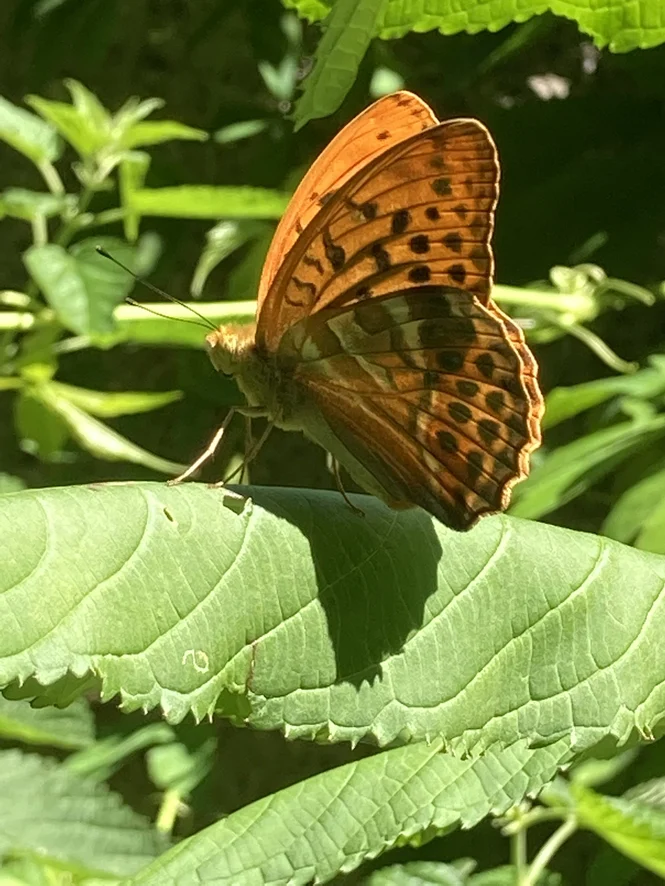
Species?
Argynnis paphia
